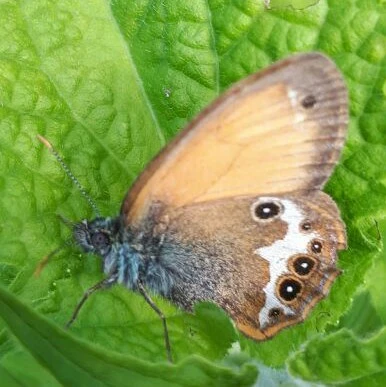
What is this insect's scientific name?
Coenonympha arcania
